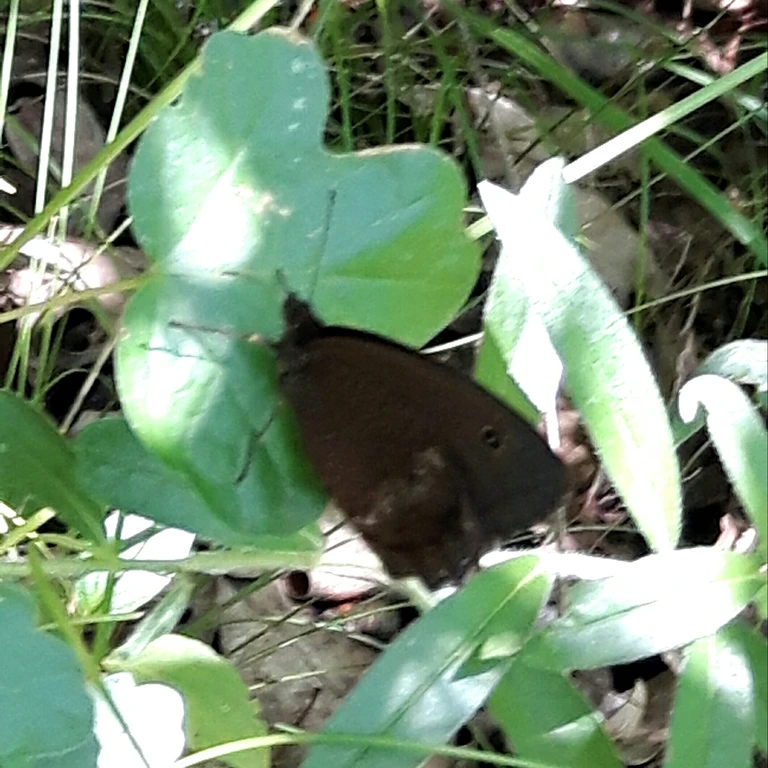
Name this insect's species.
Minois dryas
